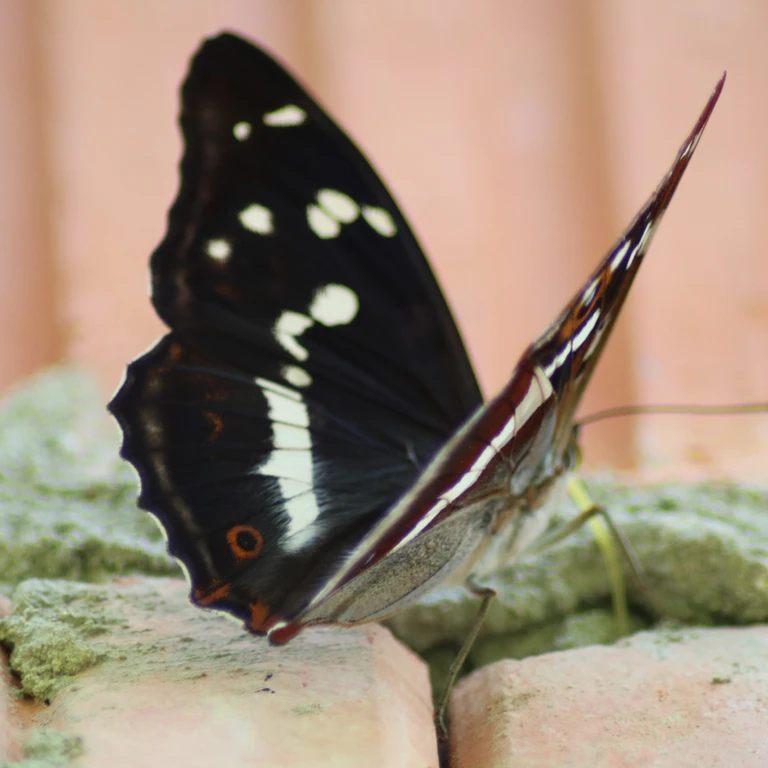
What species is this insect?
Apatura iris
